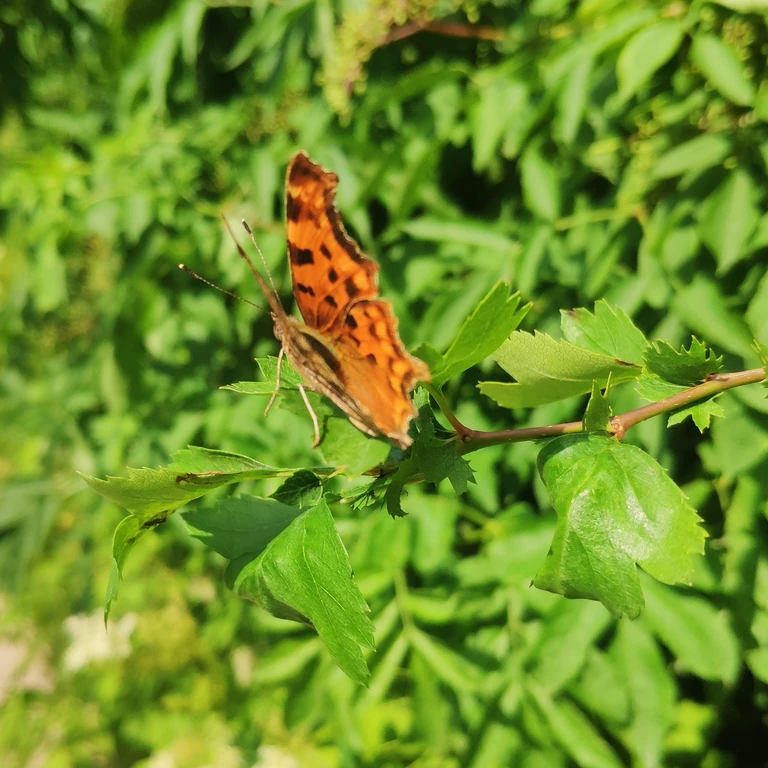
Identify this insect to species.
Polygonia c-album
